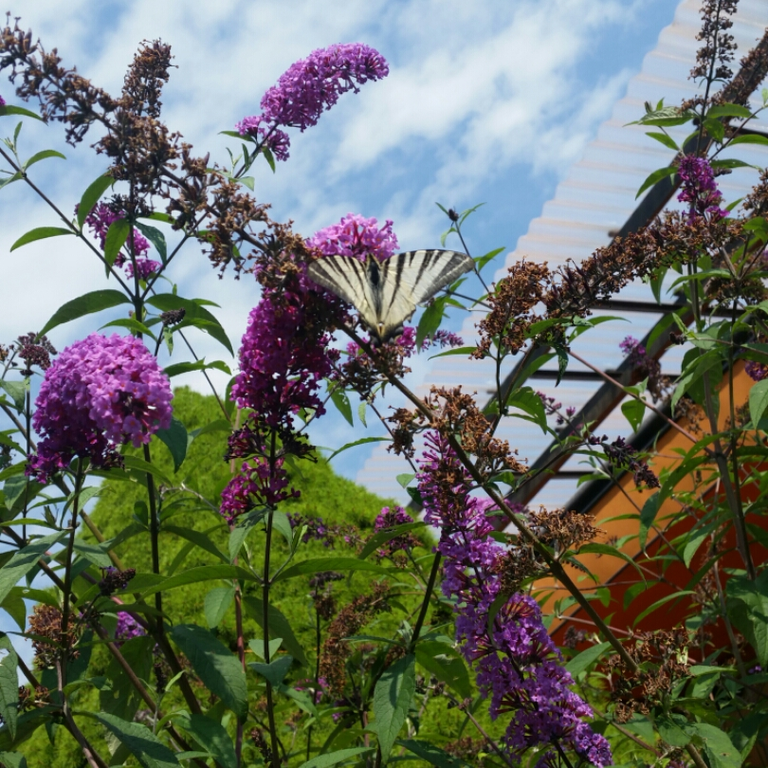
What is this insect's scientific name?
Iphiclides podalirius
